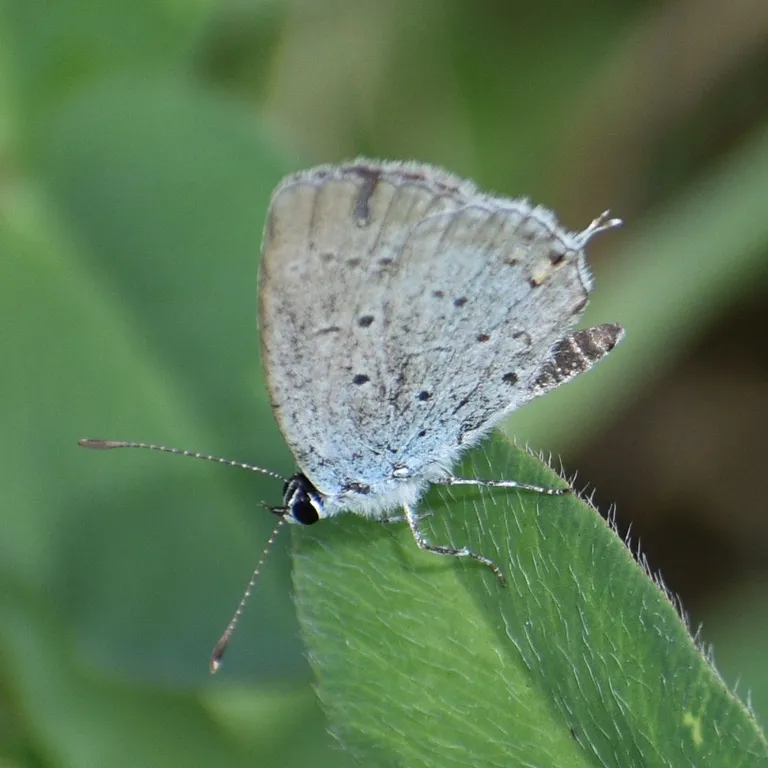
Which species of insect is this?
Cupido argiades (also Elkalyce argiades)
